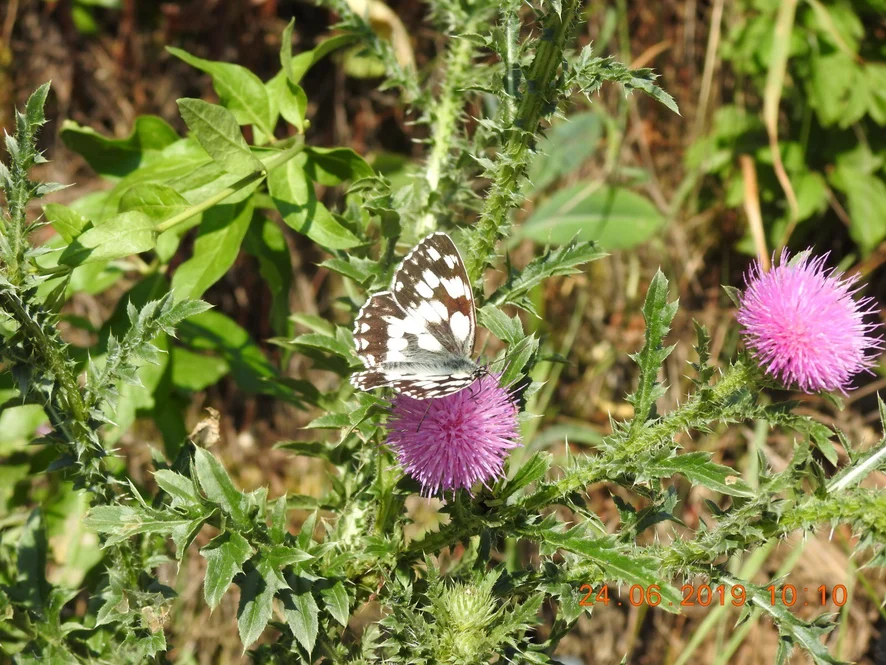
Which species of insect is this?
Melanargia galathea
